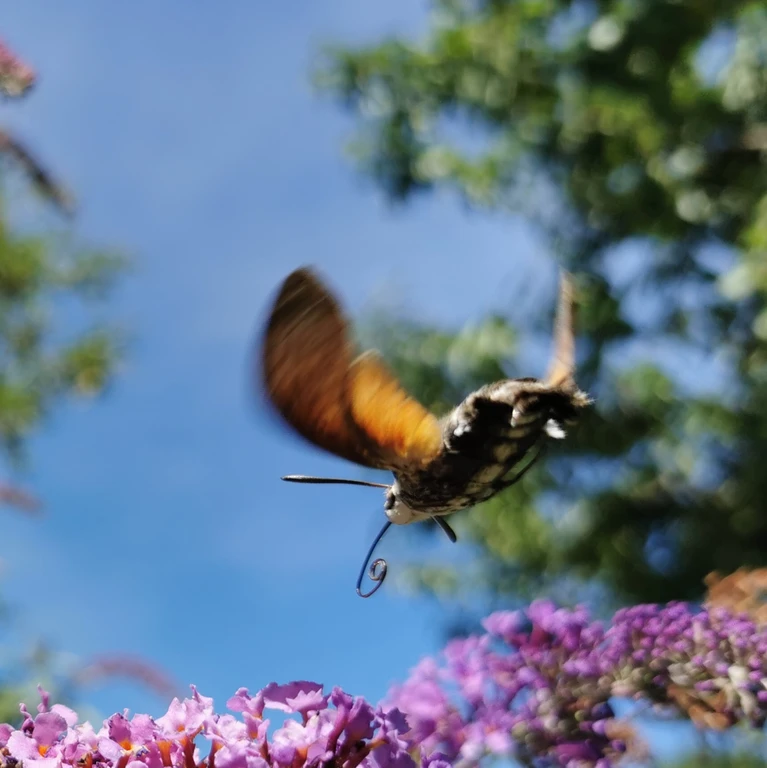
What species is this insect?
Macroglossum stellatarum
